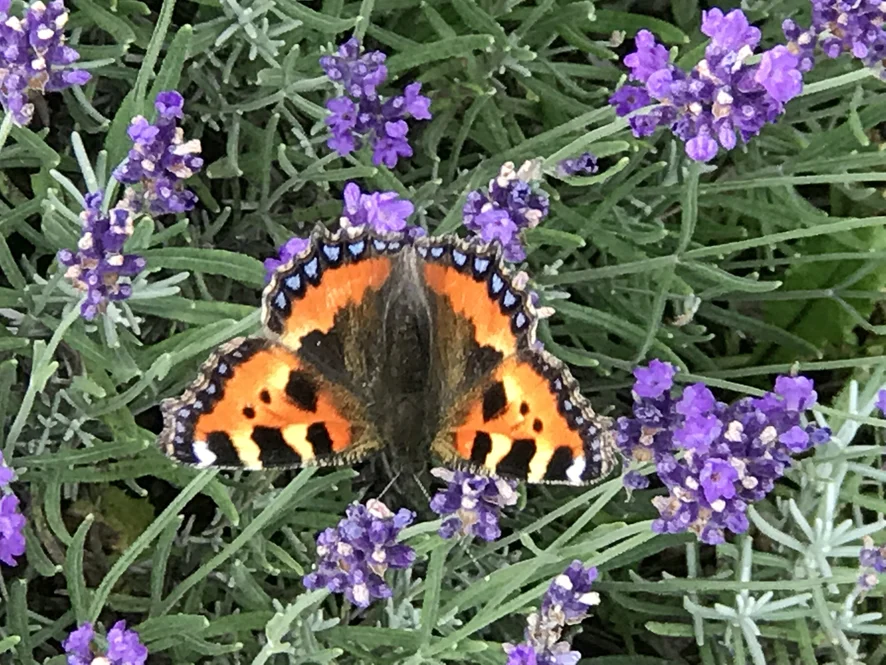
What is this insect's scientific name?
Aglais urticae
